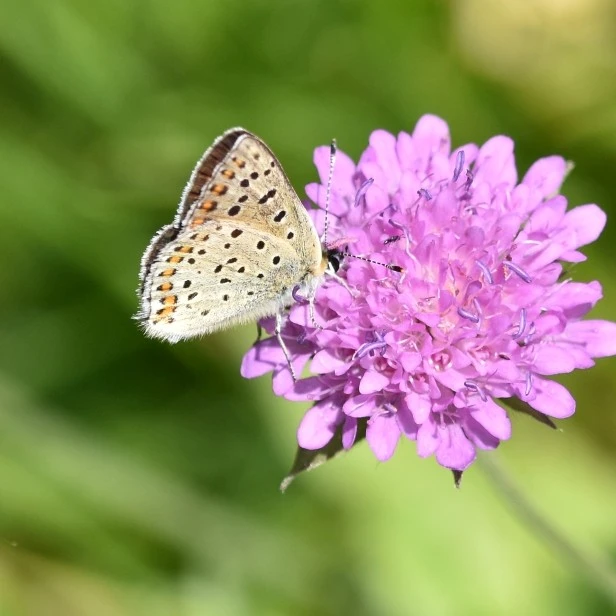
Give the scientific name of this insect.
Lycaena tityrus (also Loweia tityrus)
